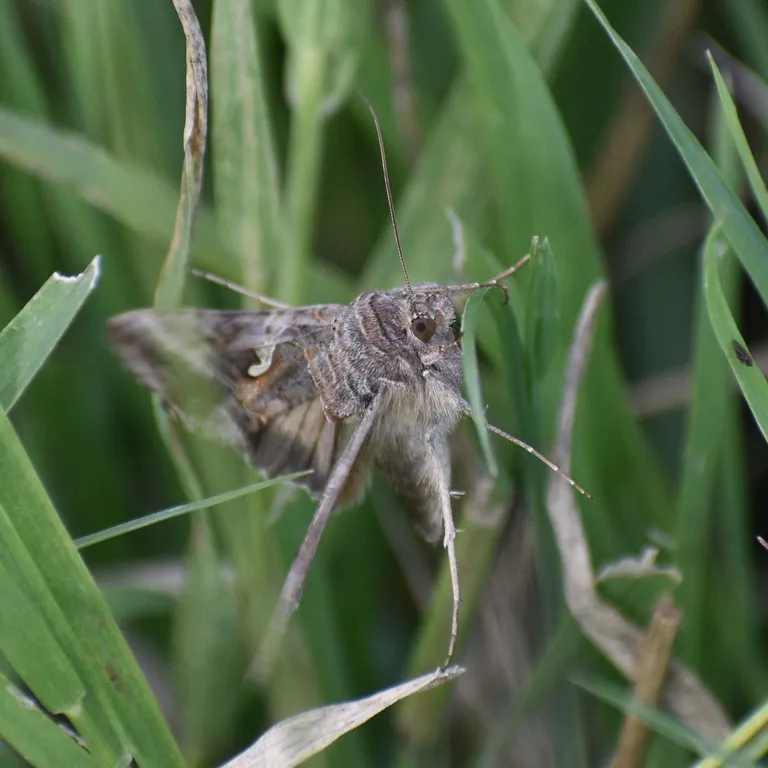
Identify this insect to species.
Autographa gamma
